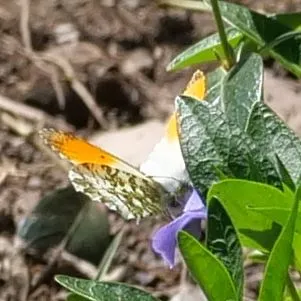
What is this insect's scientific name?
Anthocharis cardamines
